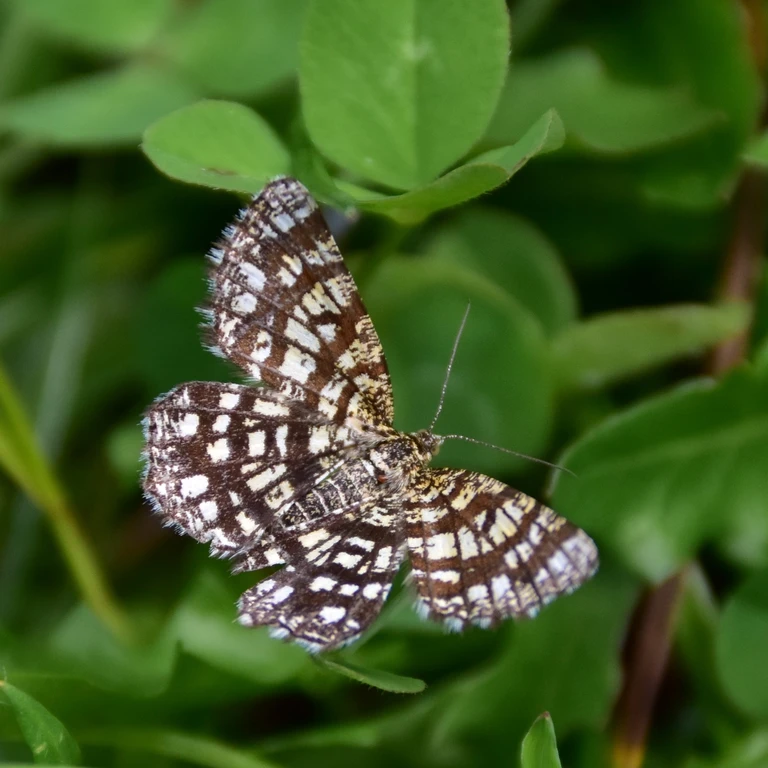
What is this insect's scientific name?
Chiasmia clathrata
